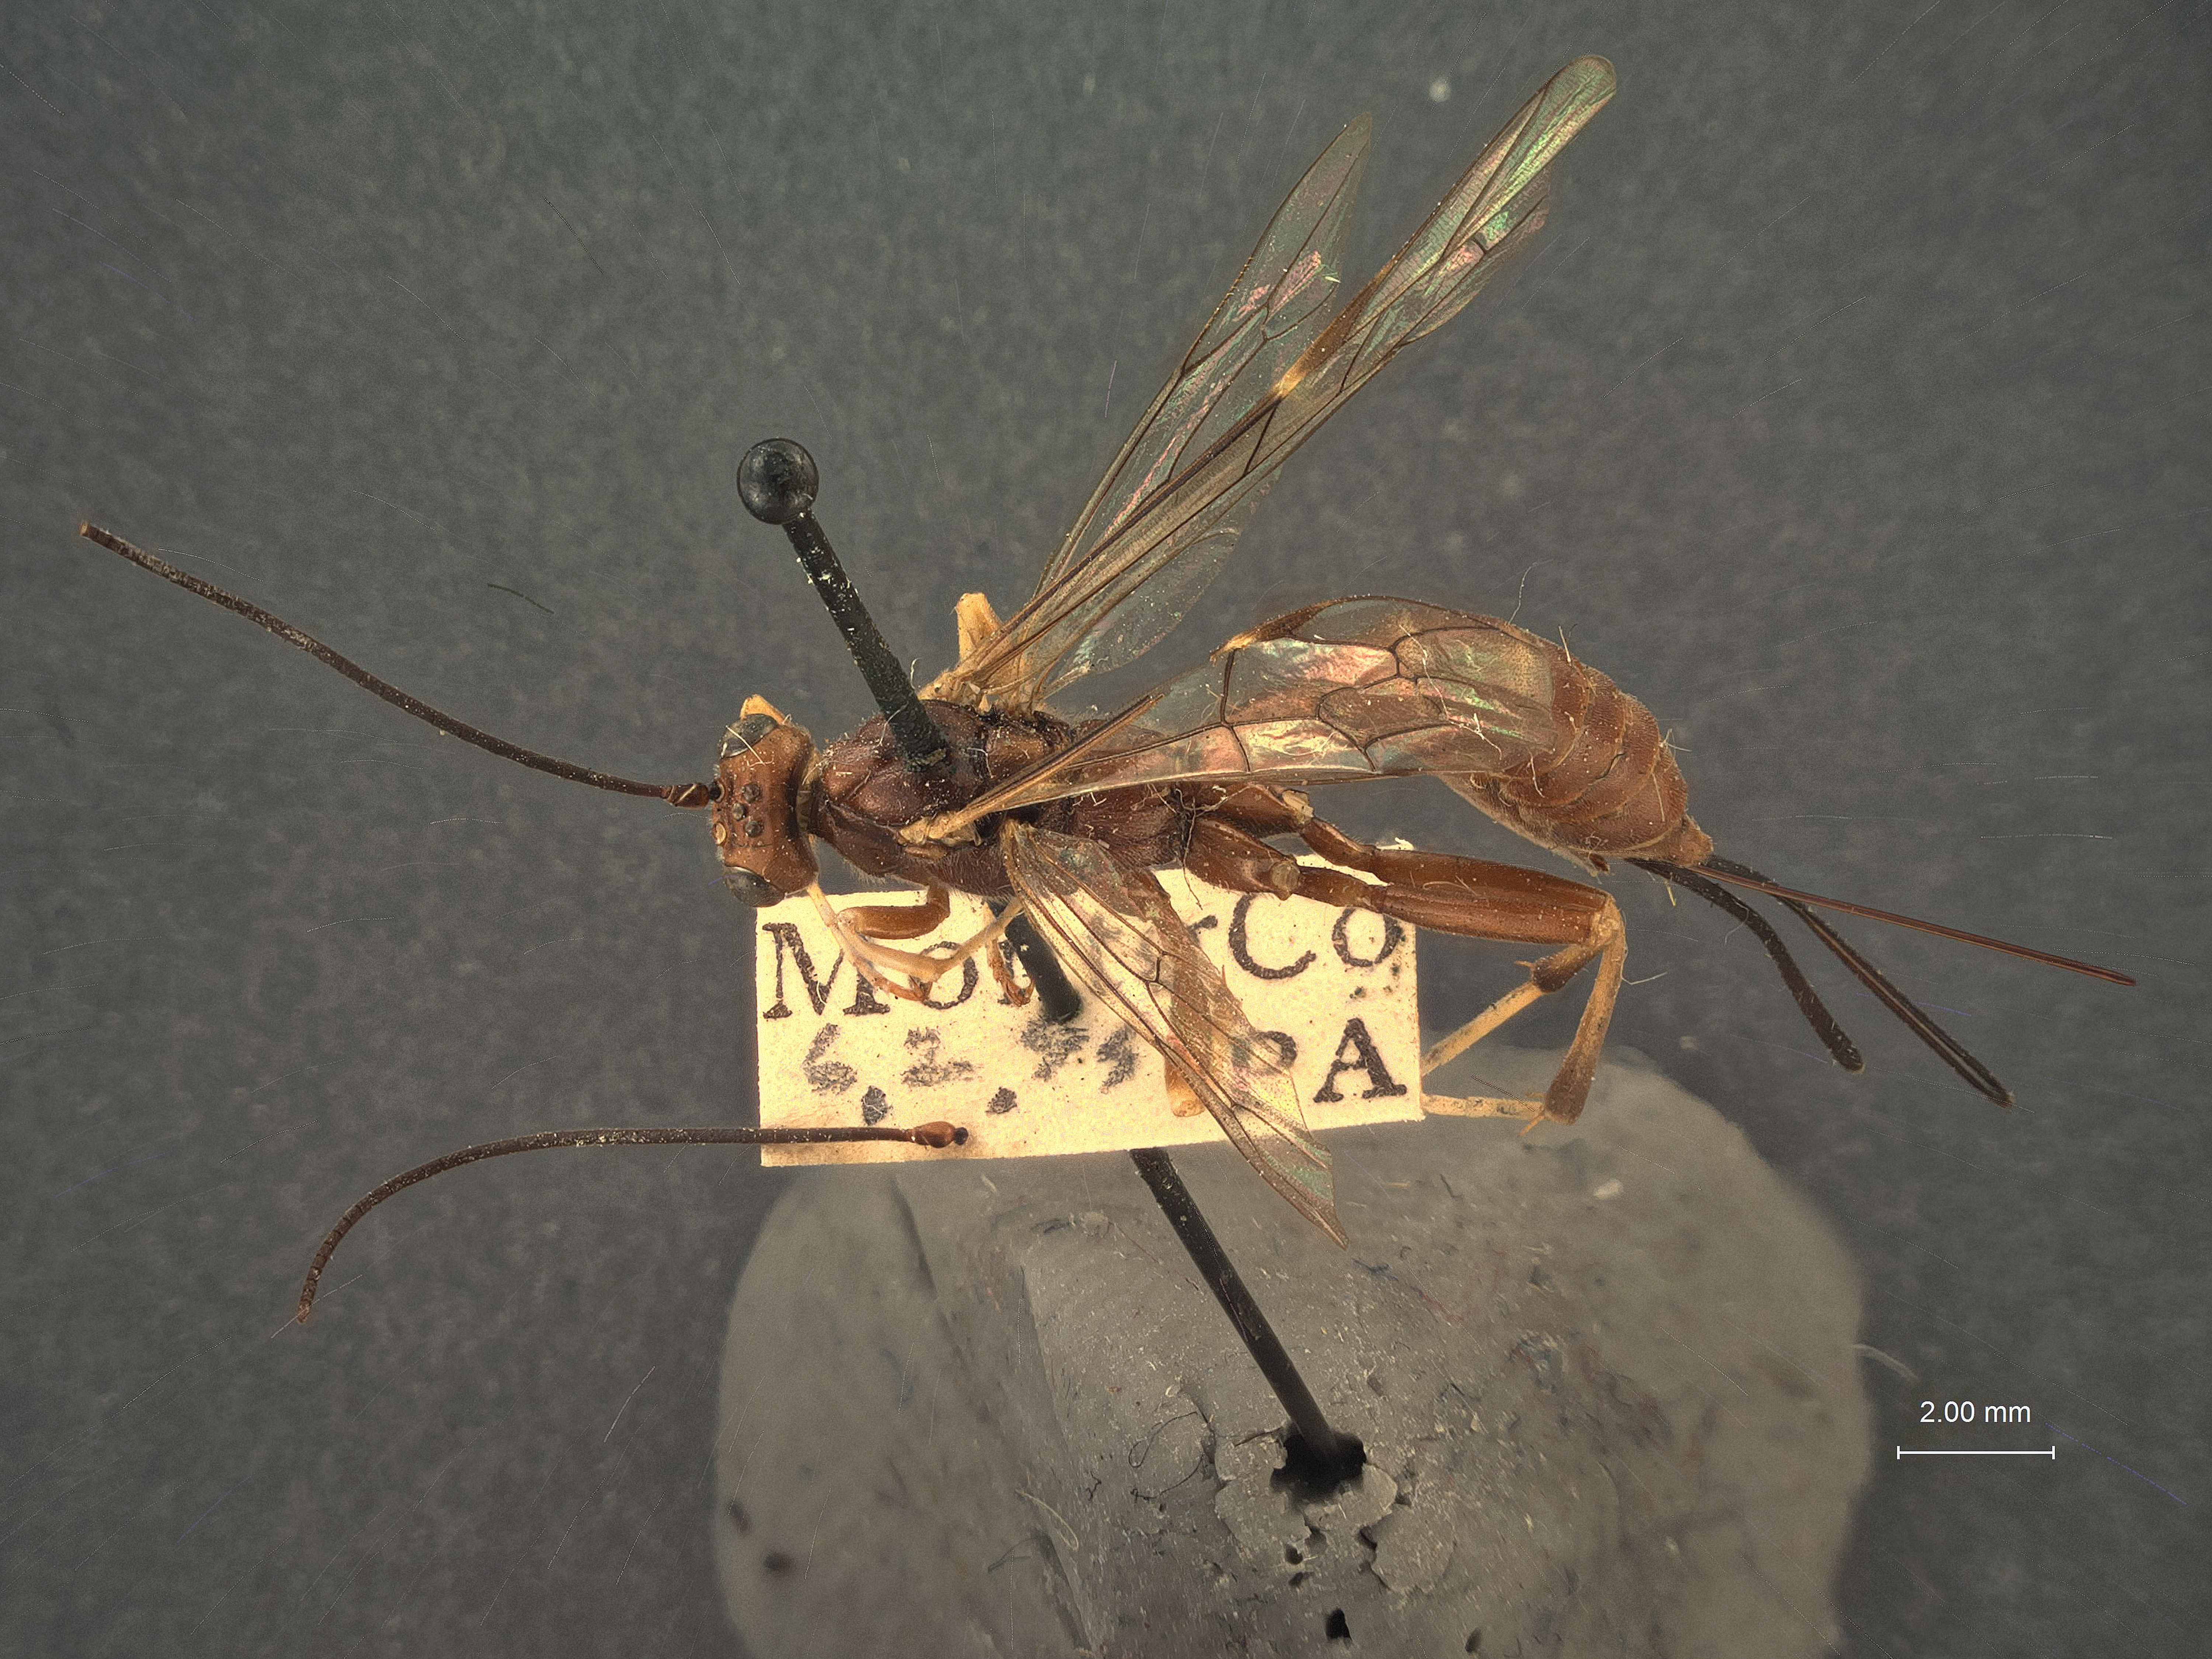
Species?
Coleocentrus similis
